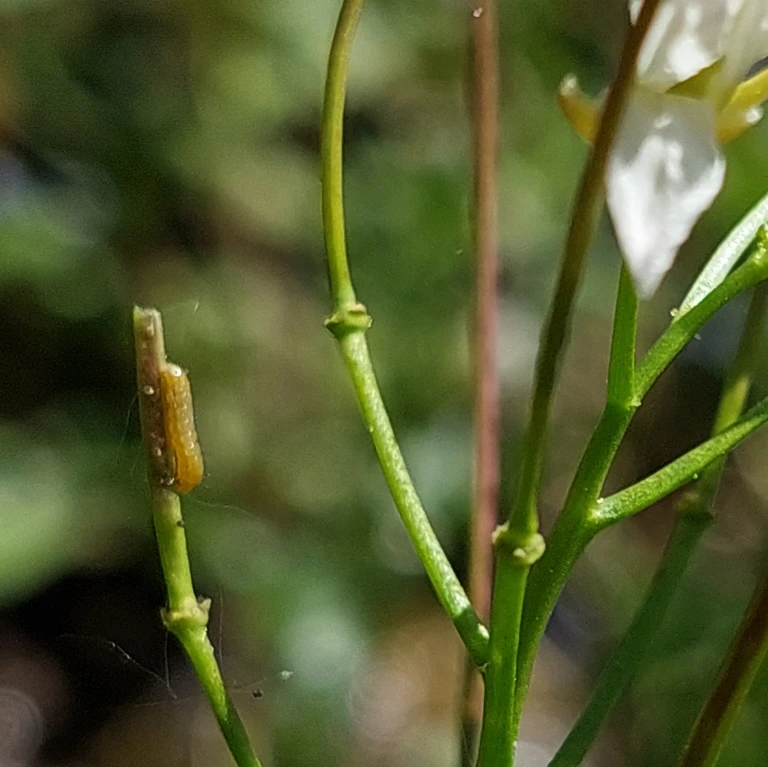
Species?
Anthocharis cardamines
